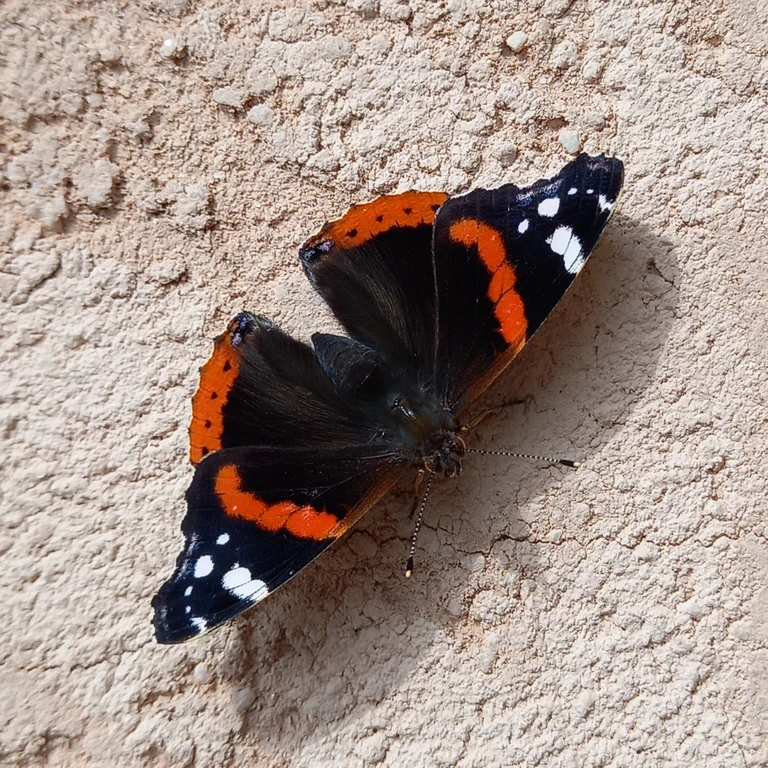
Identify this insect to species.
Vanessa atalanta
